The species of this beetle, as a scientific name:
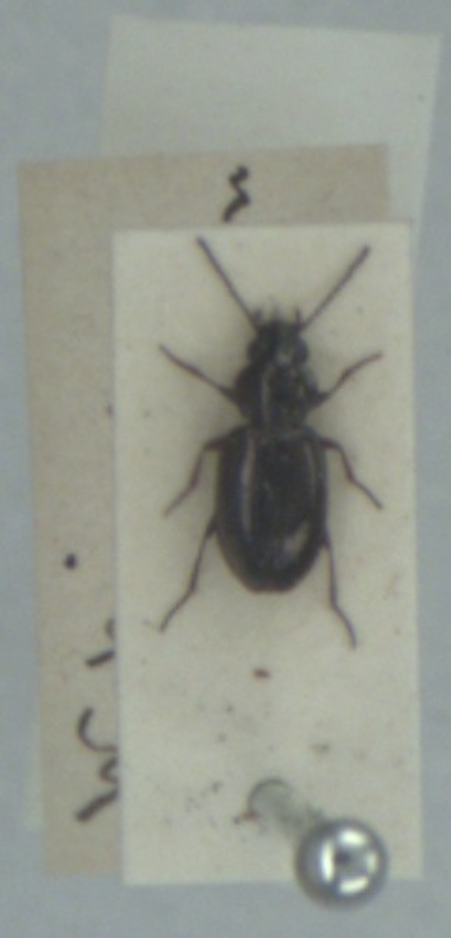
Bembidion nigricorne
